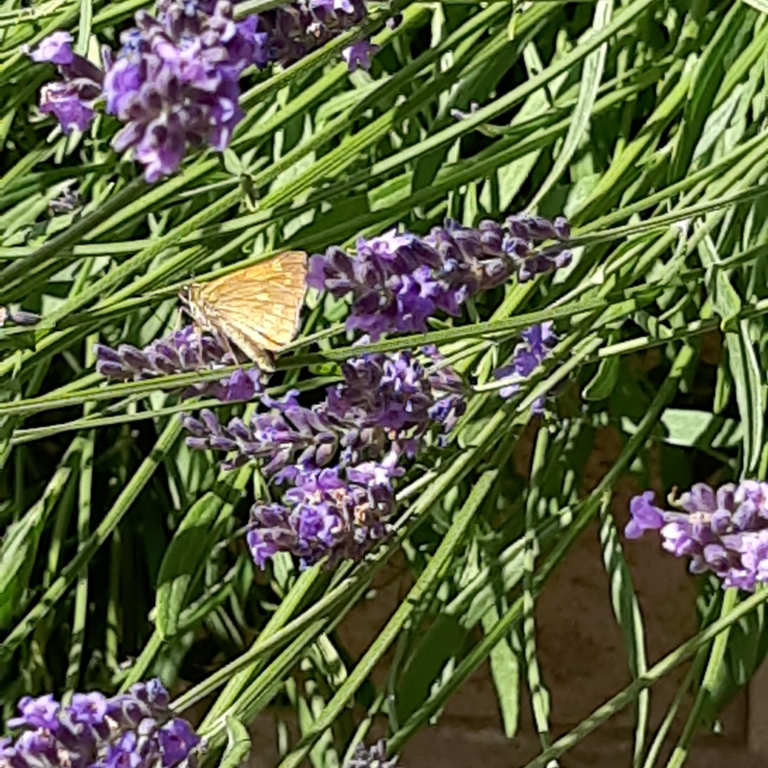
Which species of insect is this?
Ochlodes sylvanus (also Ochlodes venata)
